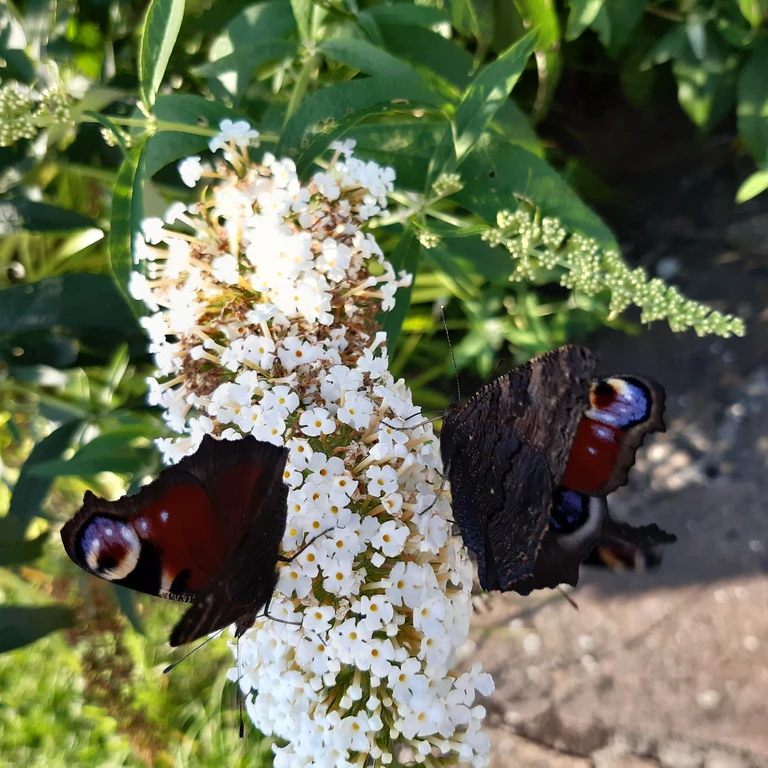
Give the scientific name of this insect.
Aglais io
